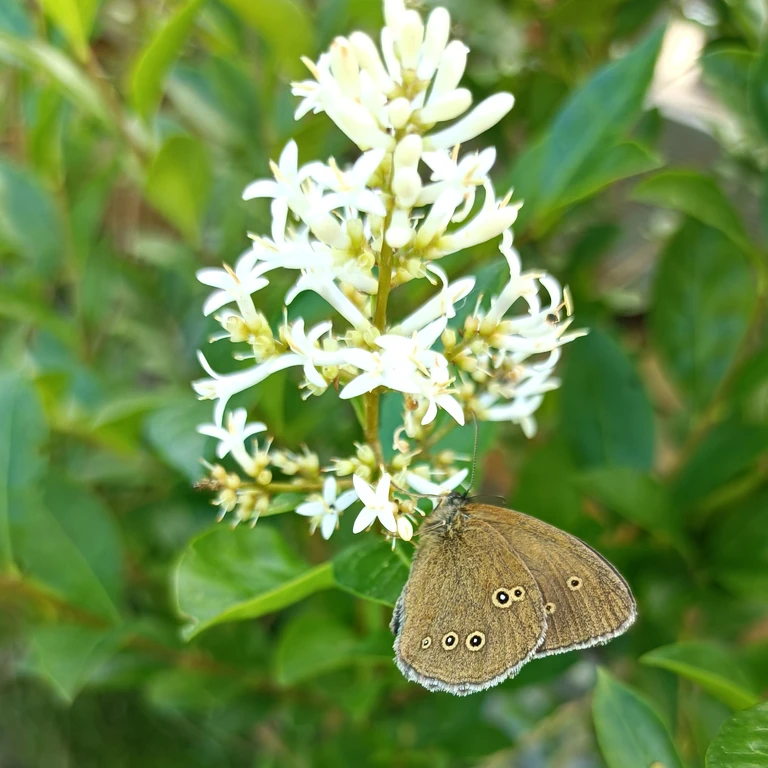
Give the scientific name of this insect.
Aphantopus hyperantus
